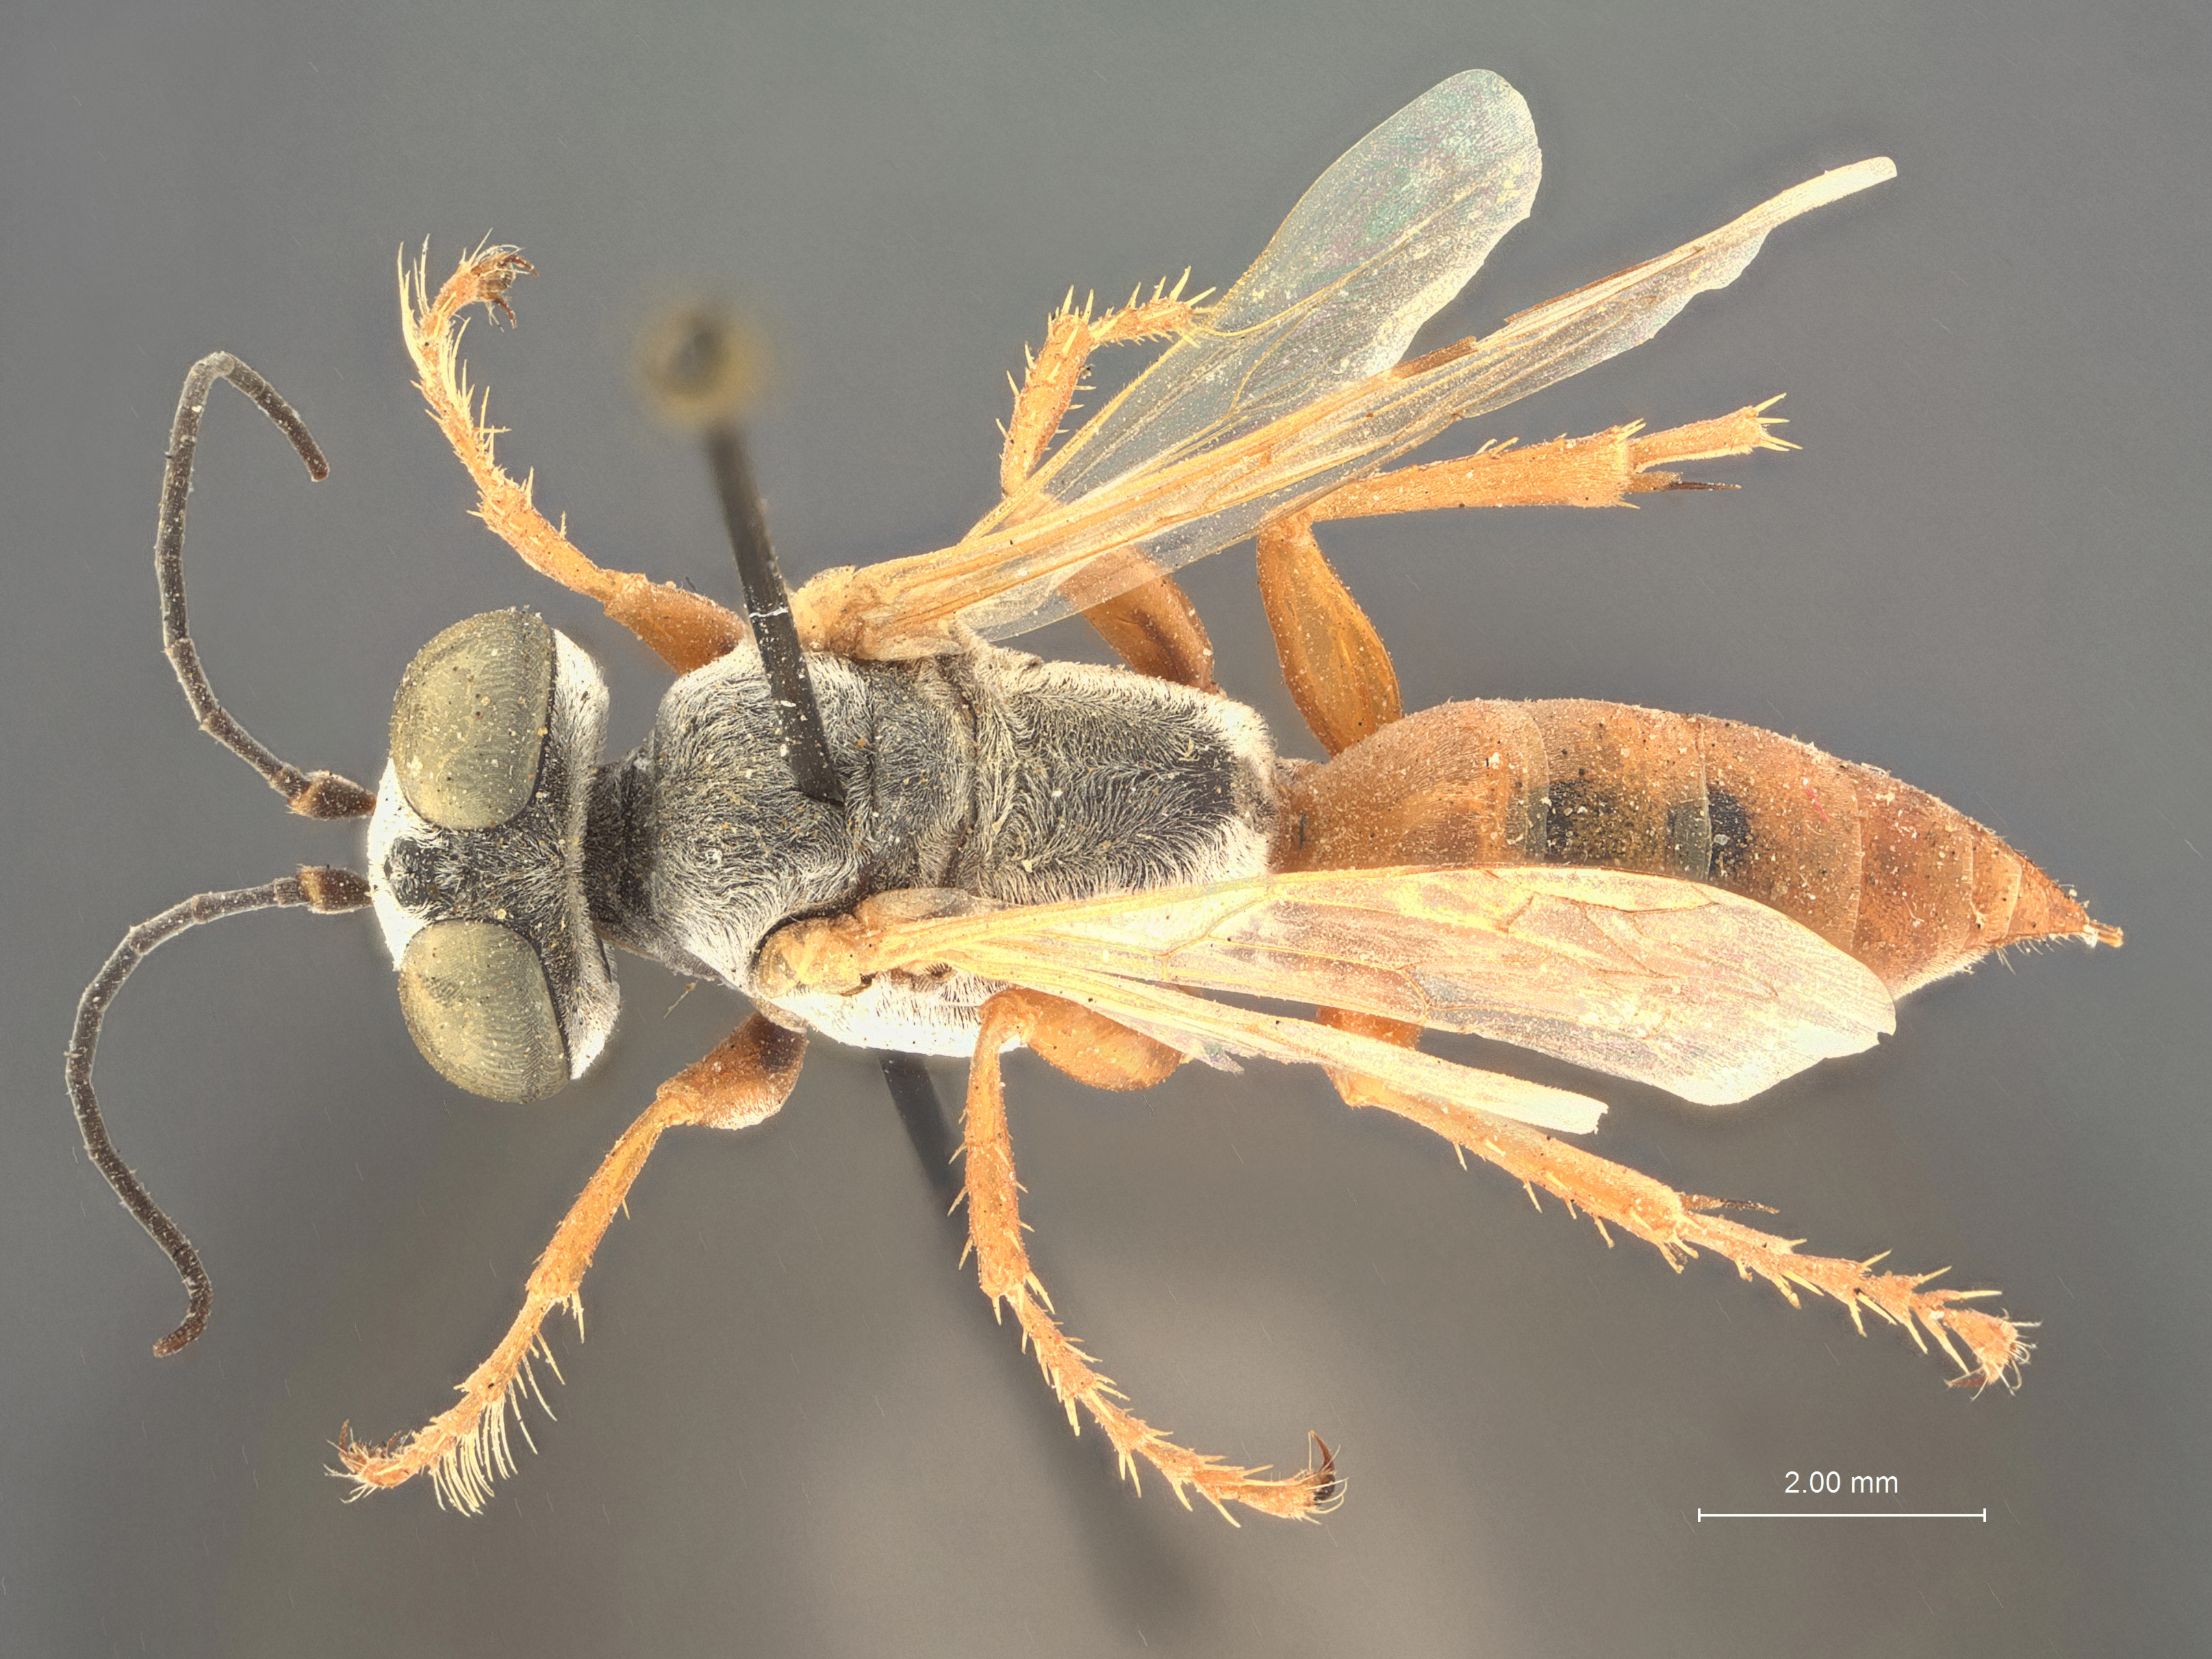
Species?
Tachysphex longipalpis
